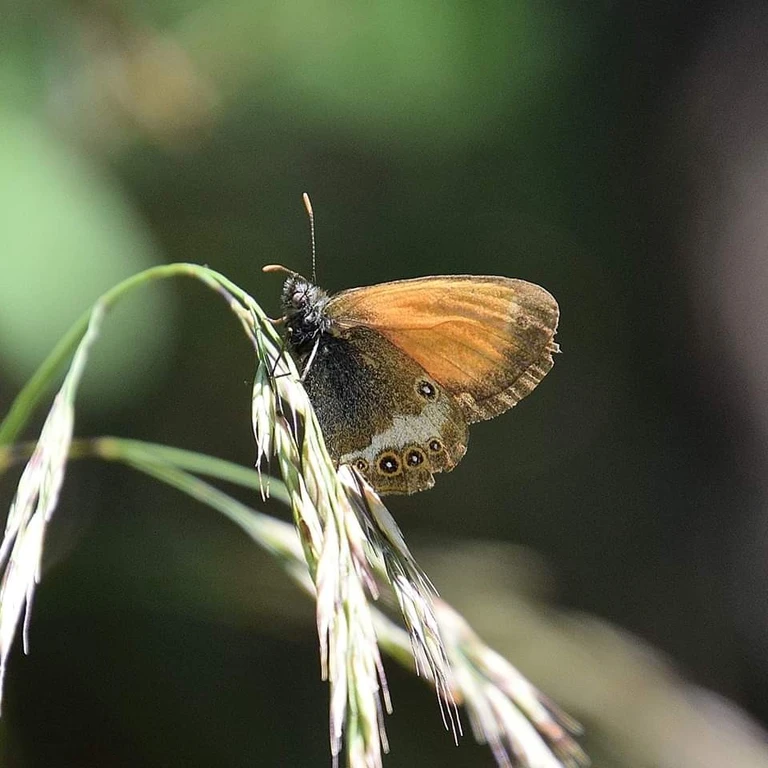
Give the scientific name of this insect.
Coenonympha arcania
